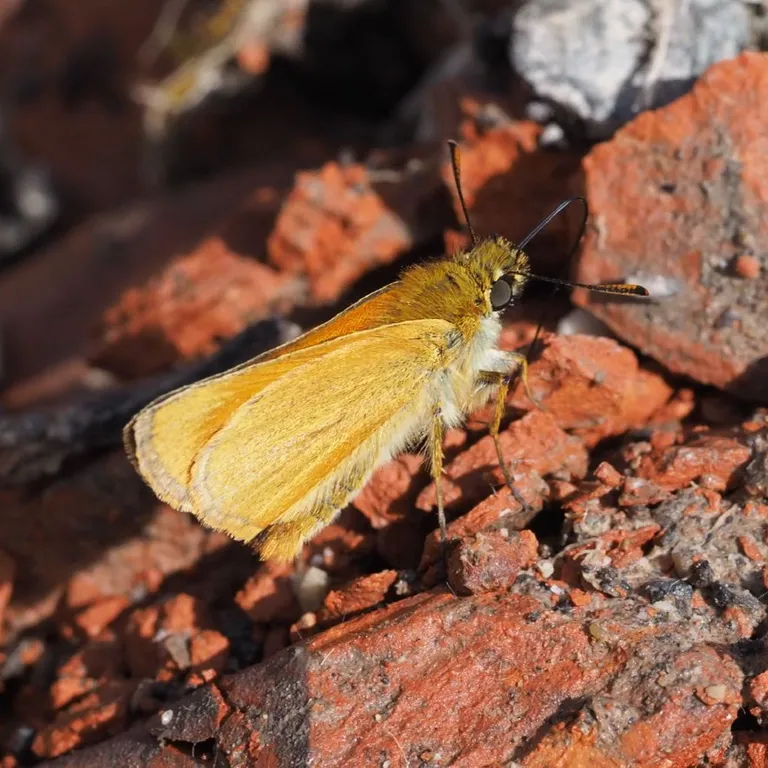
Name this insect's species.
Thymelicus sylvestris
